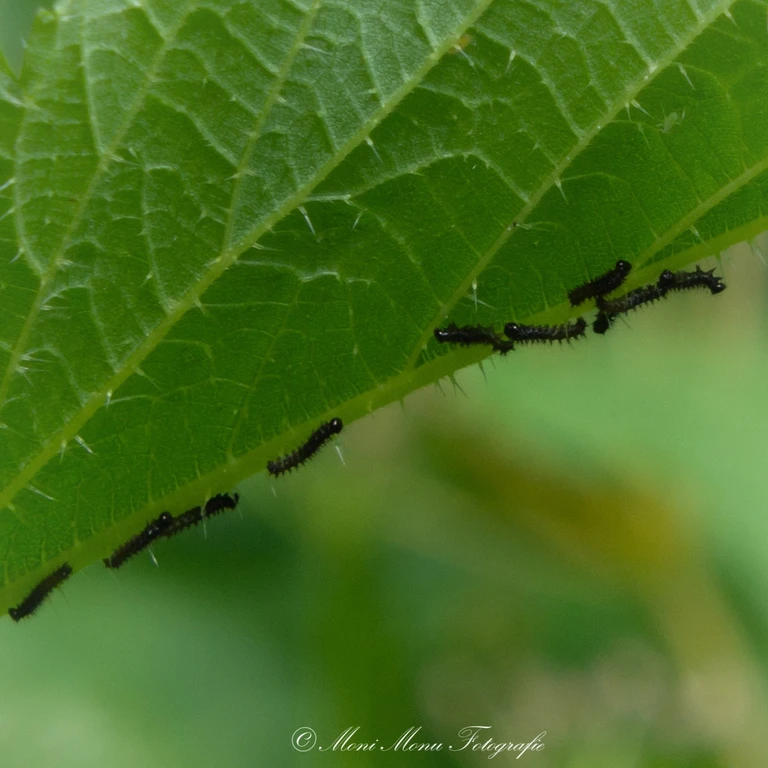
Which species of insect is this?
Araschnia levana
